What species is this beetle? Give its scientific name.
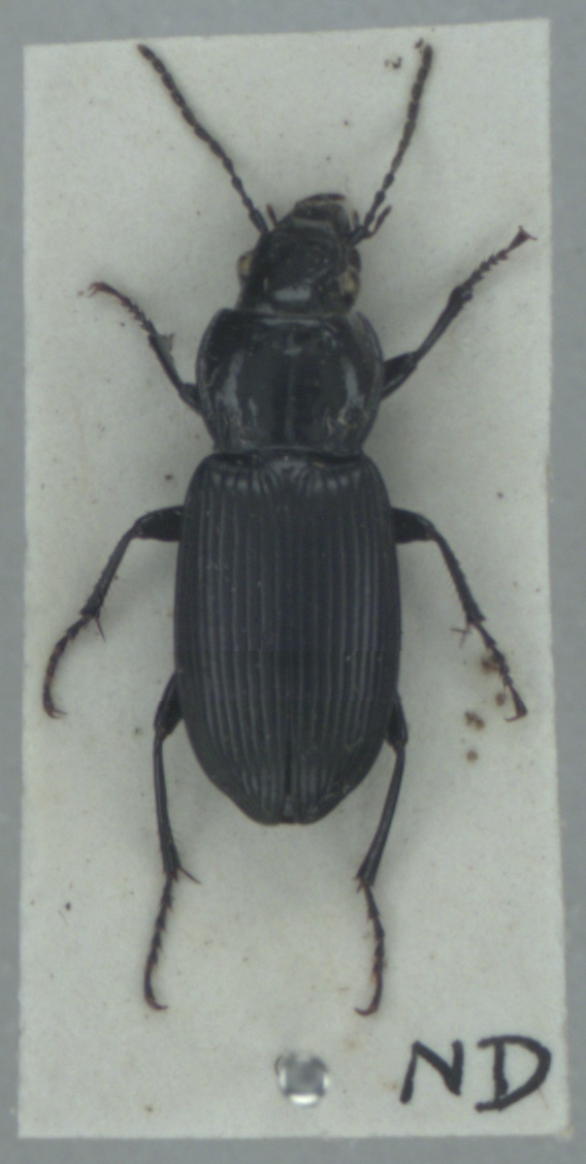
Pterostichus melanarius
